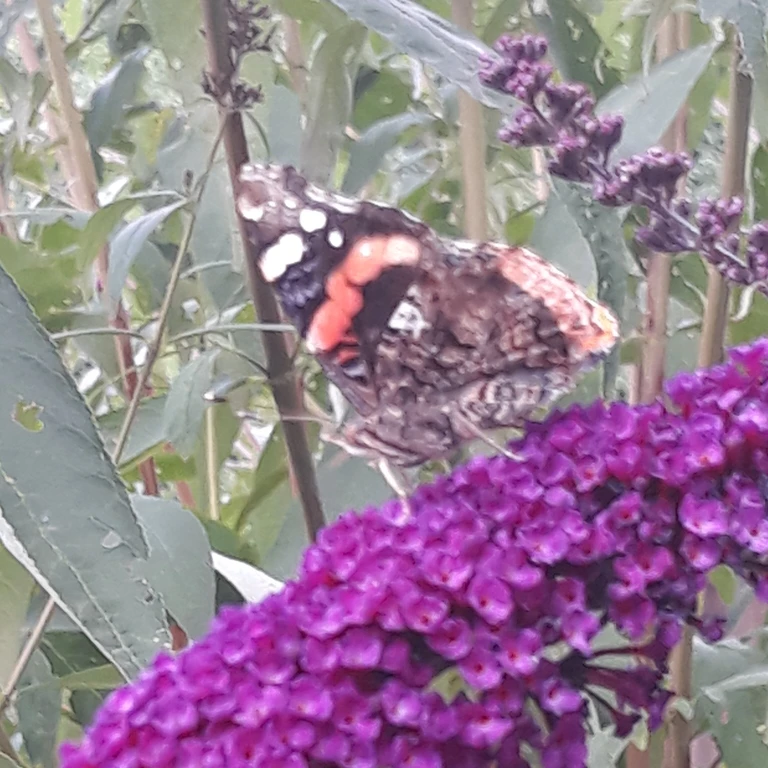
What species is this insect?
Vanessa atalanta
